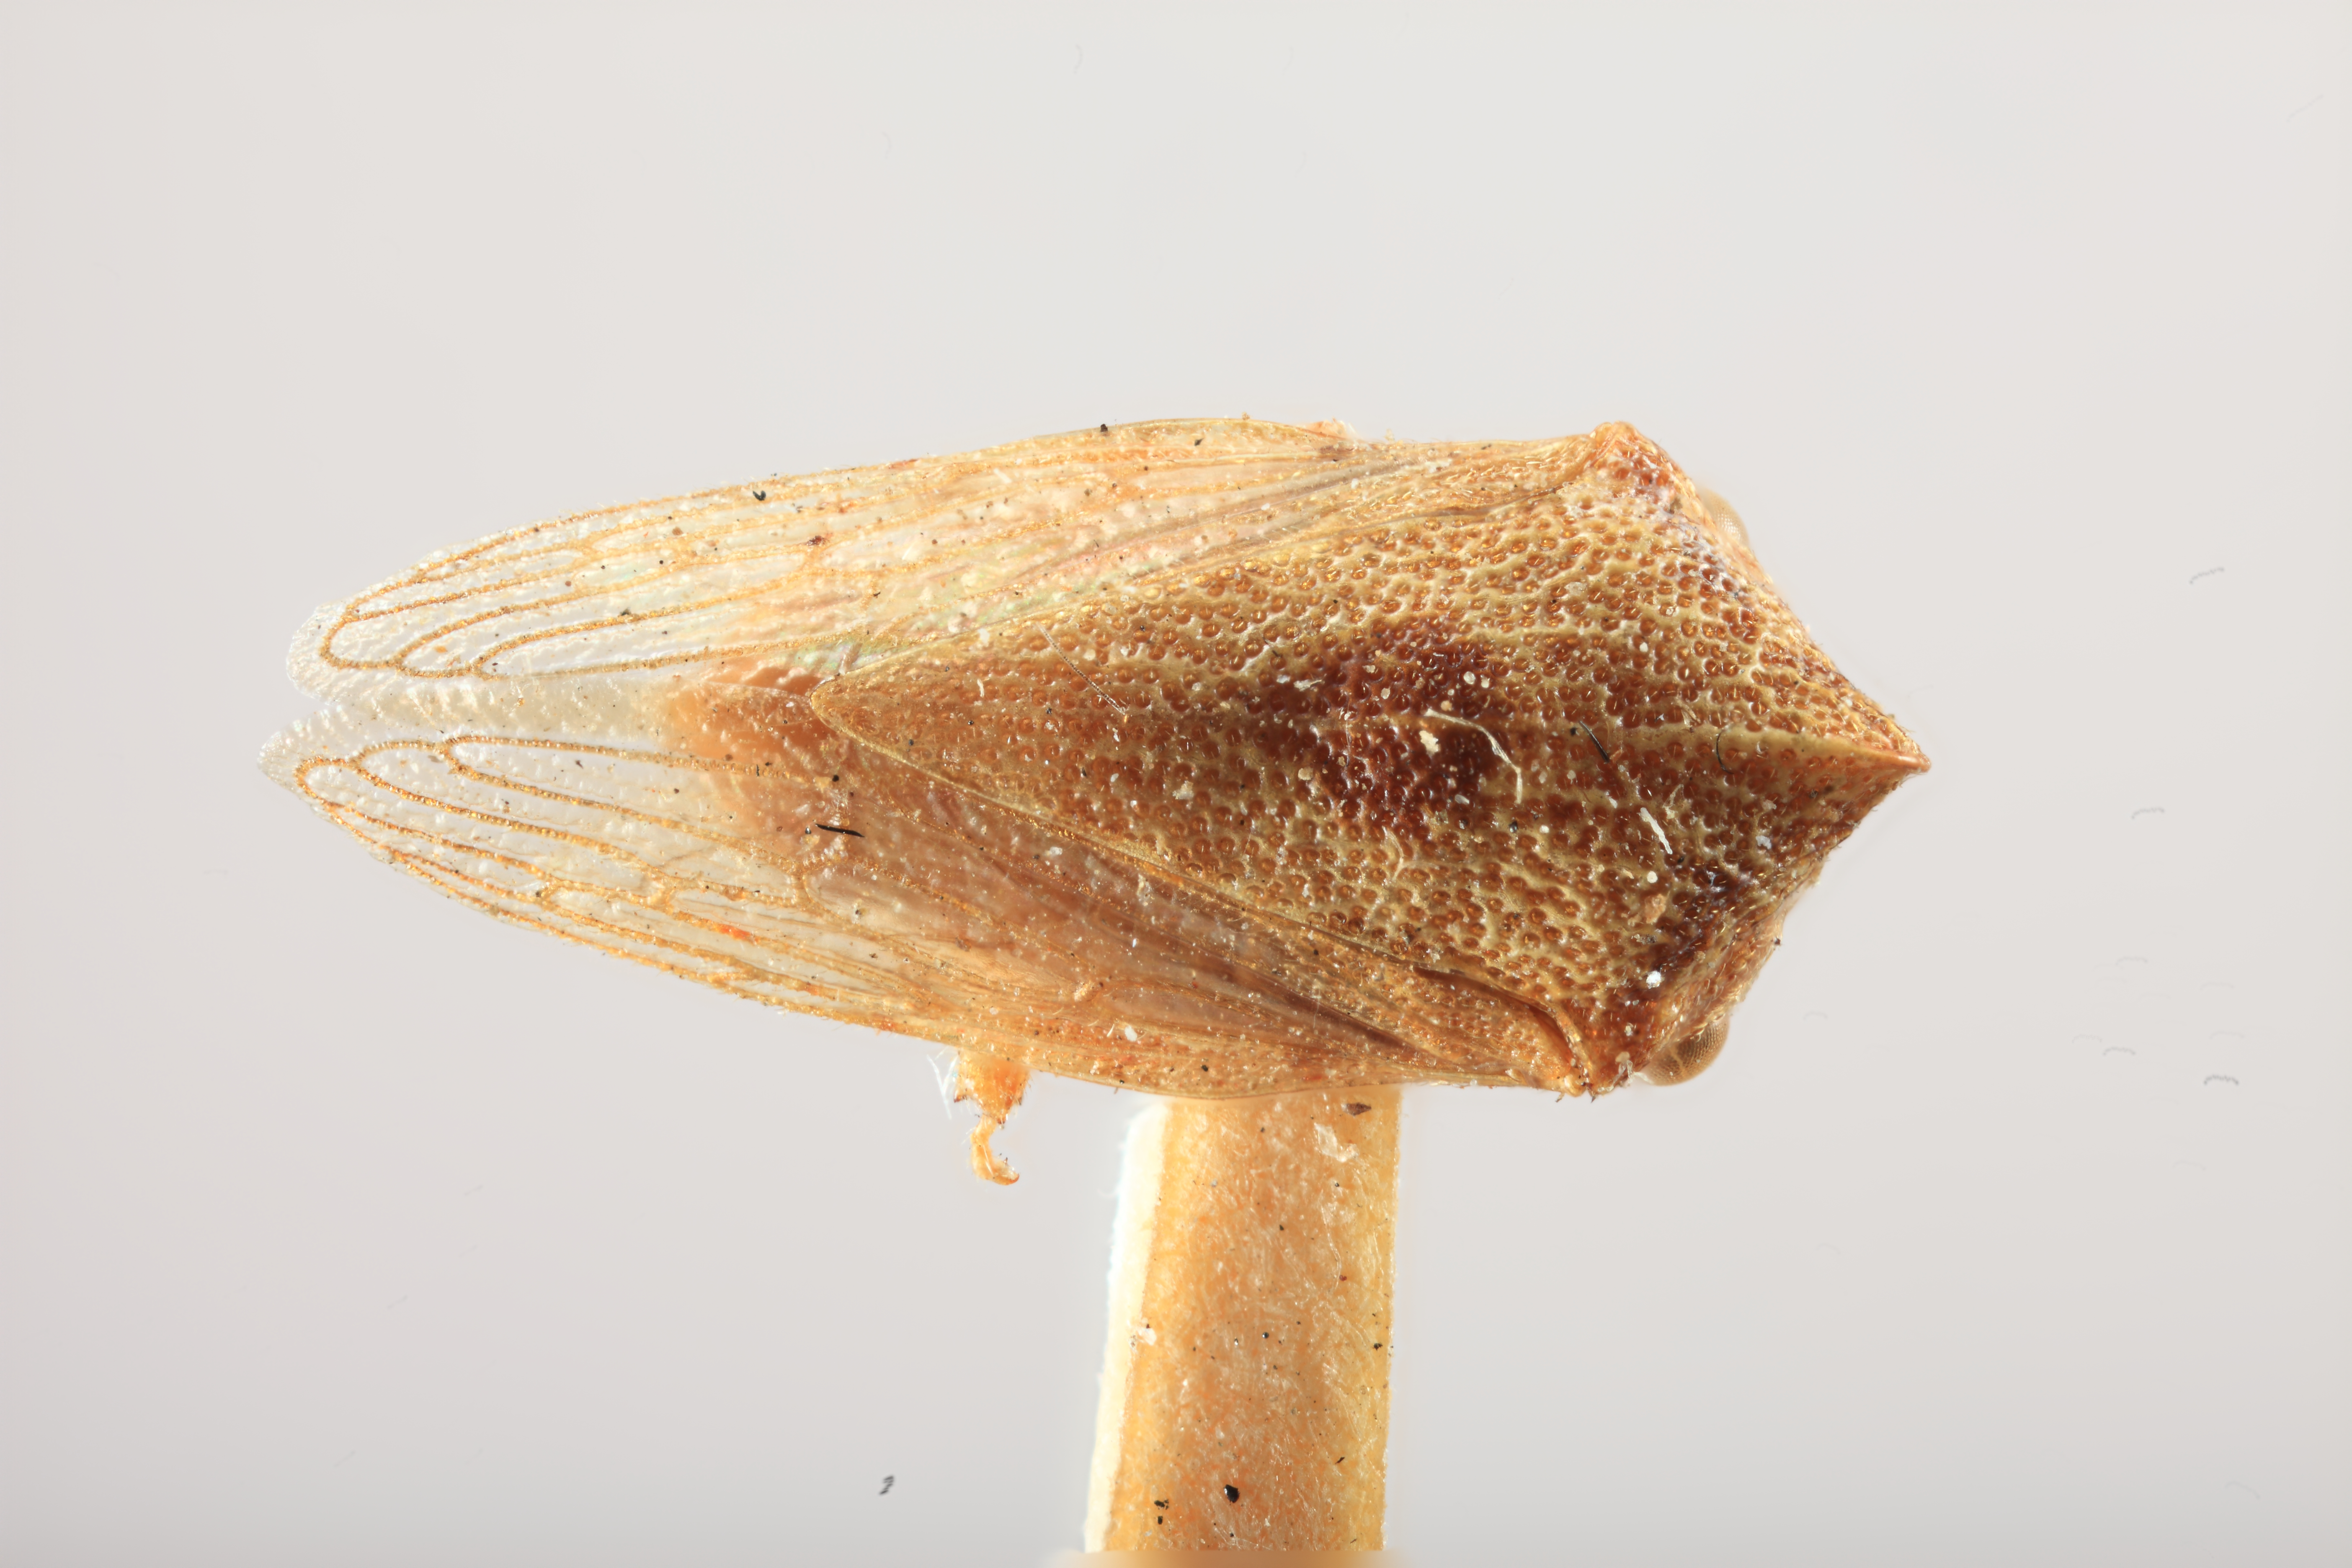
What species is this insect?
Platycotis asodalis
